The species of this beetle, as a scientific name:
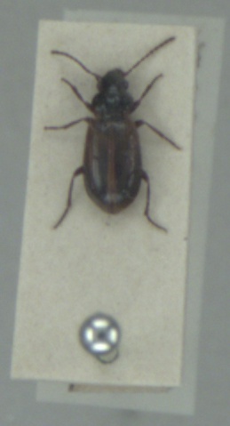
Dicheirotrichus cognatus
